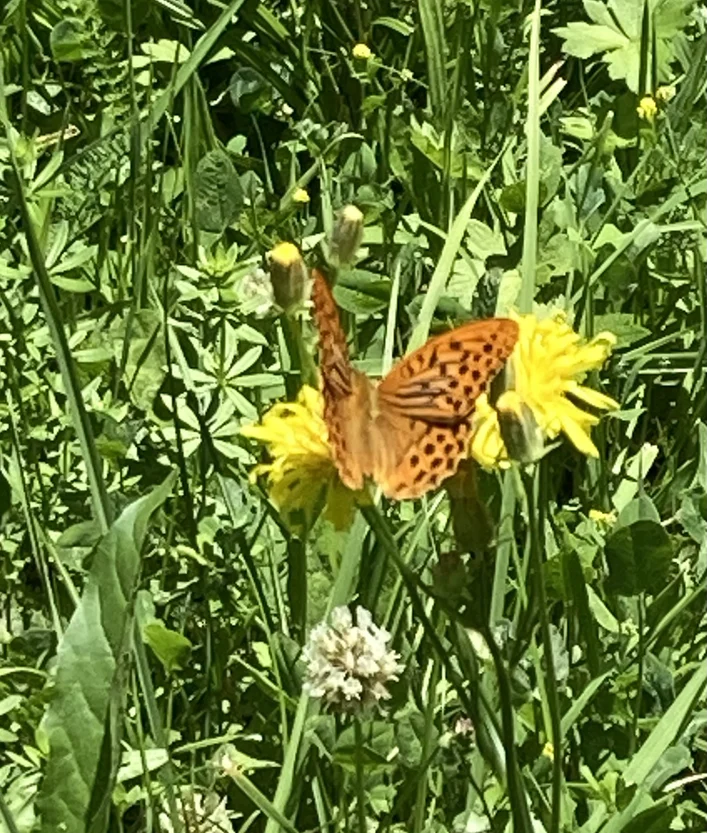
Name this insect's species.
Argynnis paphia
